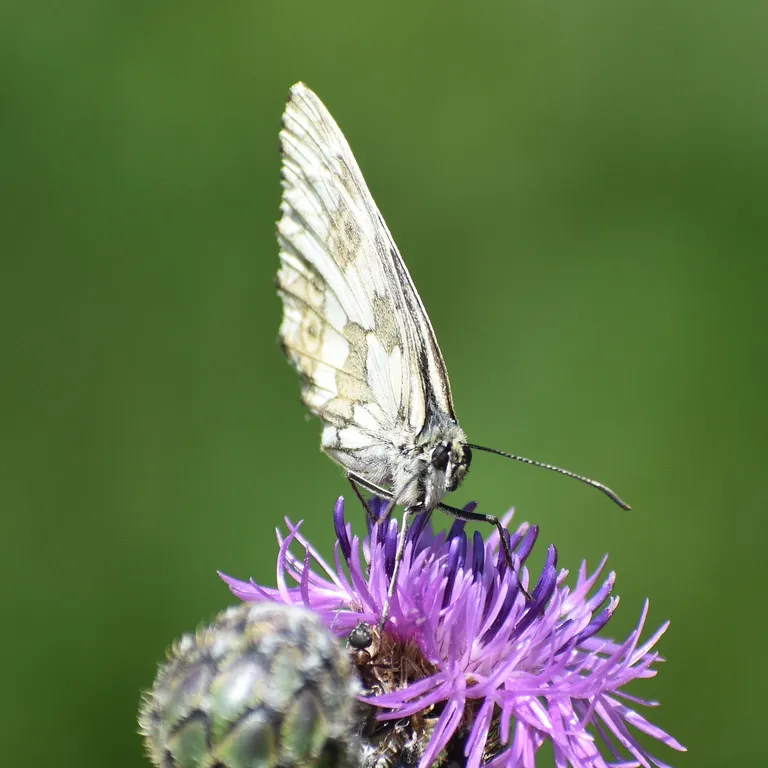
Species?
Melanargia galathea
